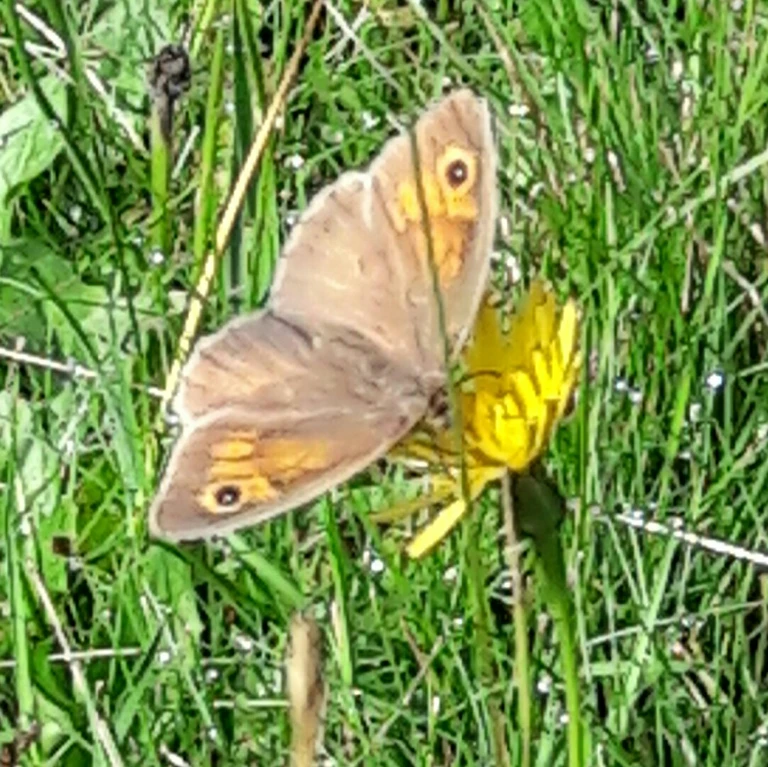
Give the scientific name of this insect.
Maniola jurtina
